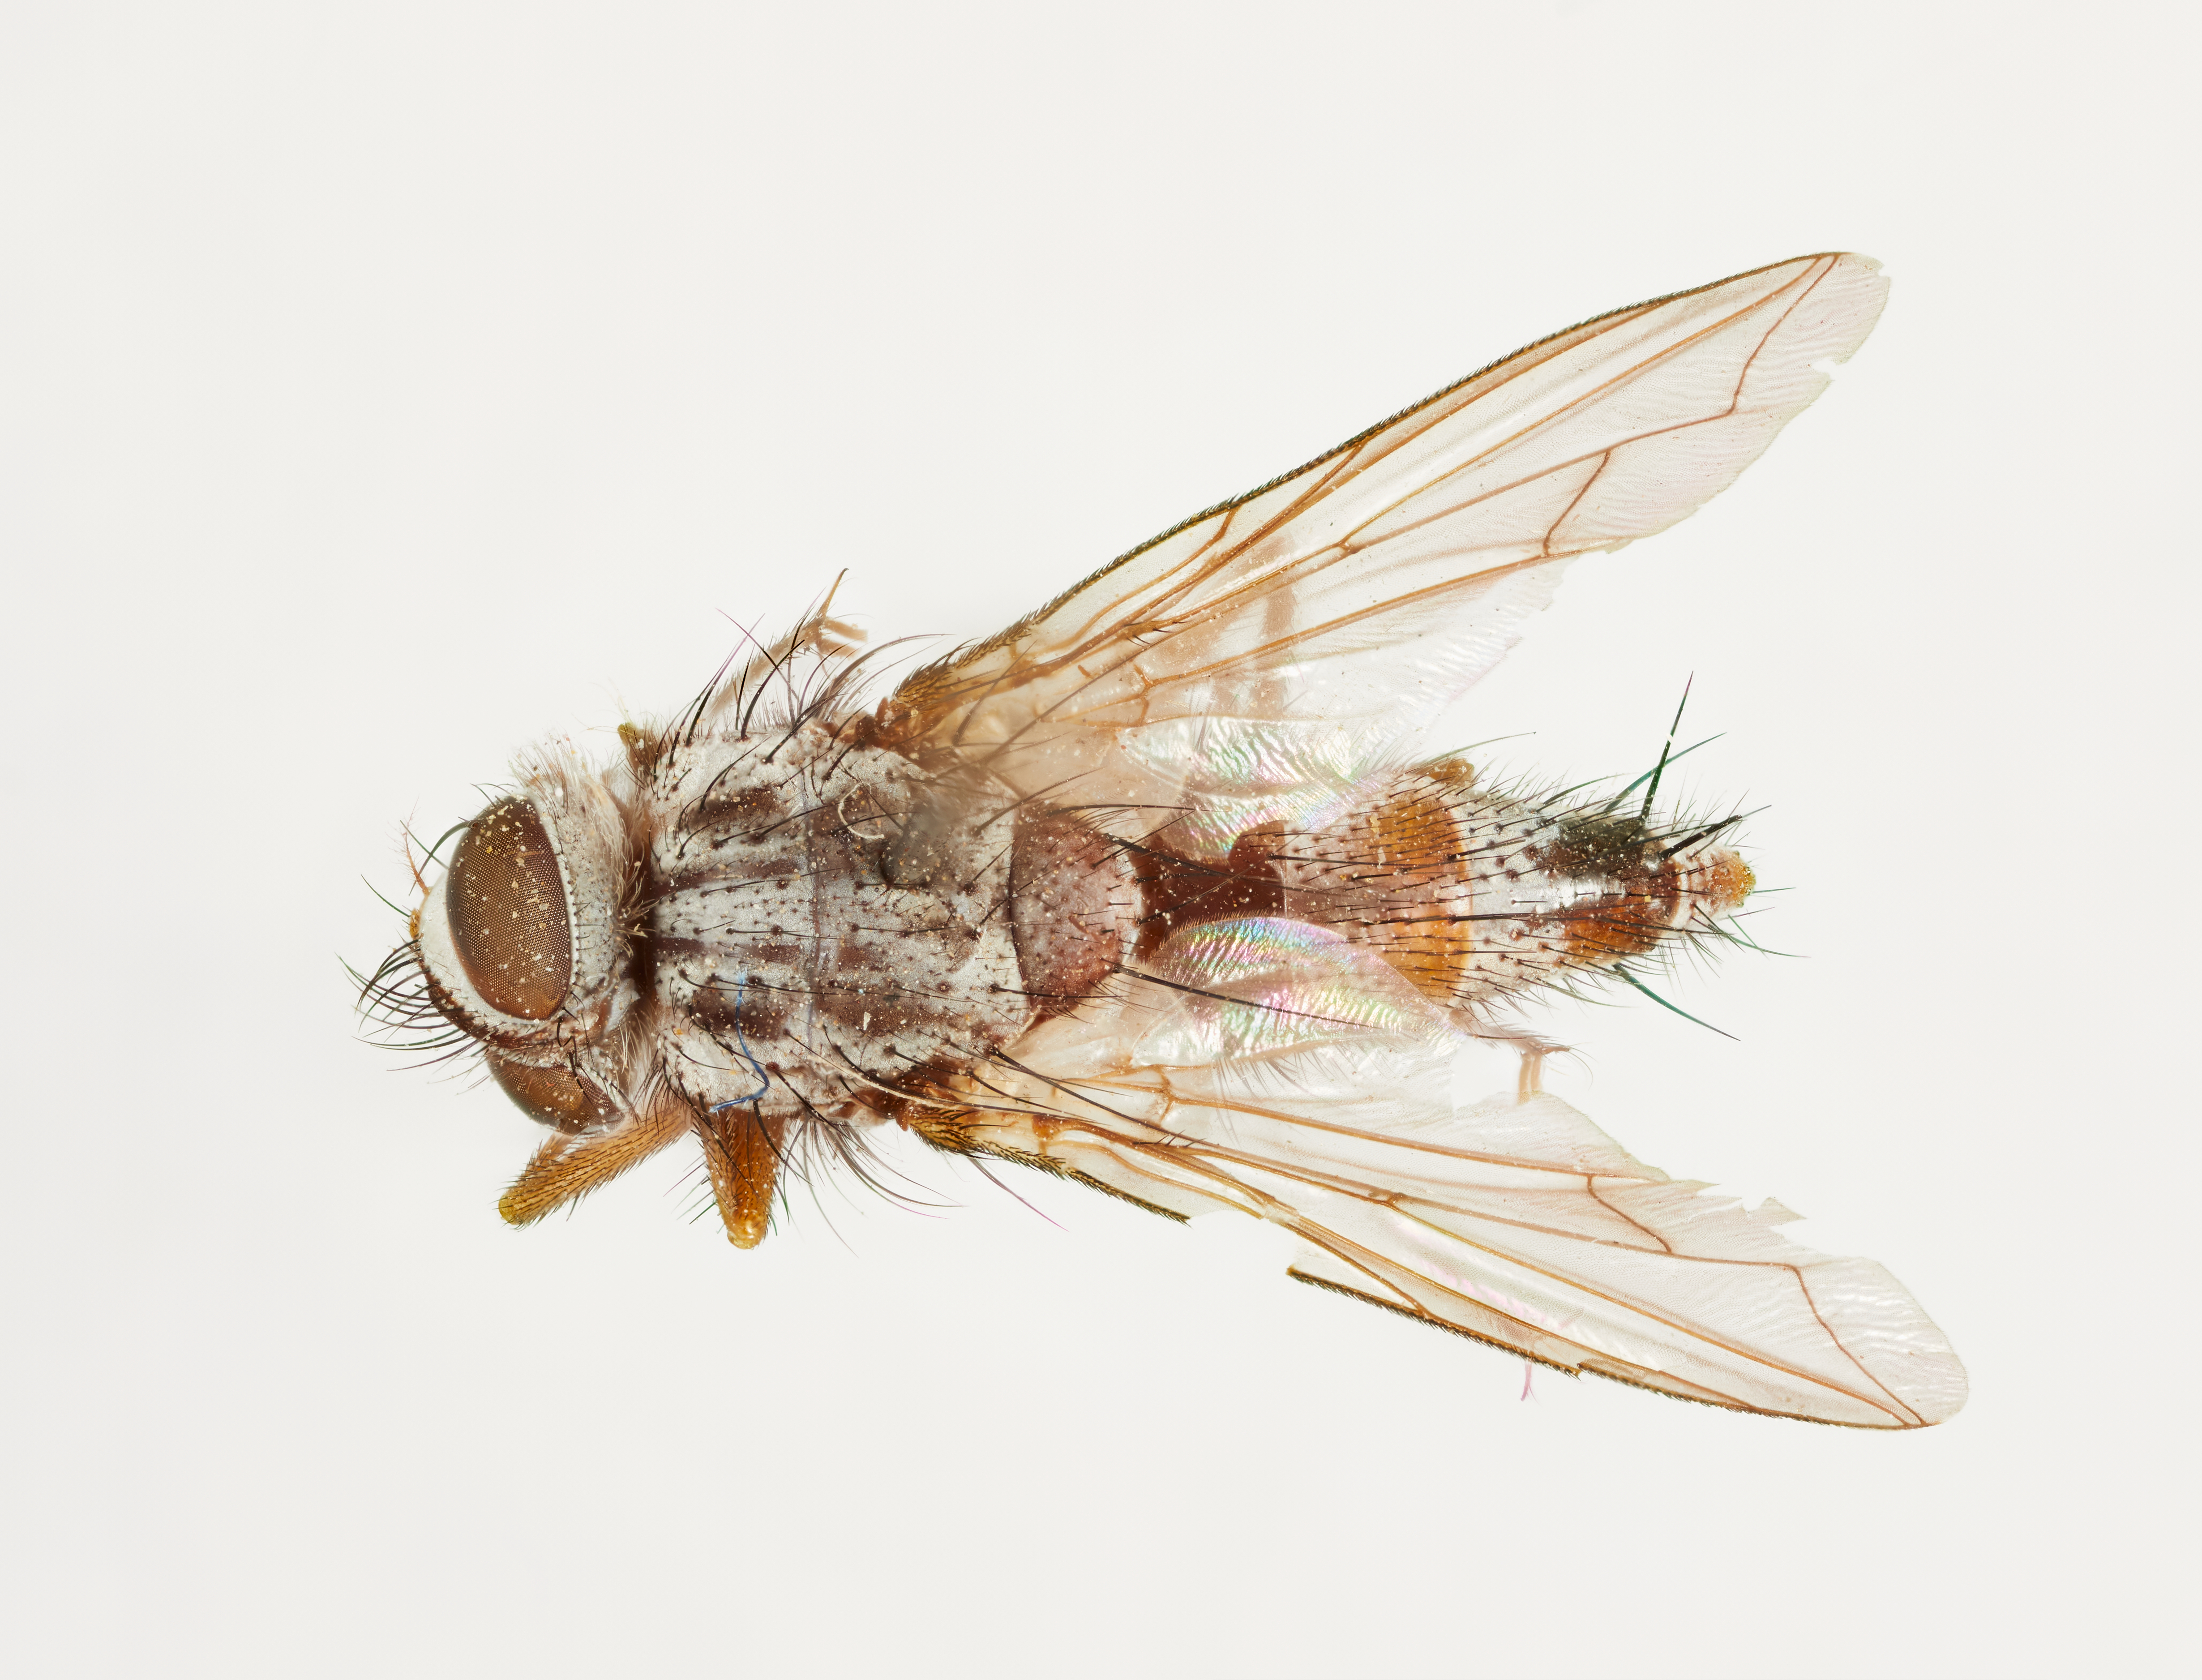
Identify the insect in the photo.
Metadexia tricolor
